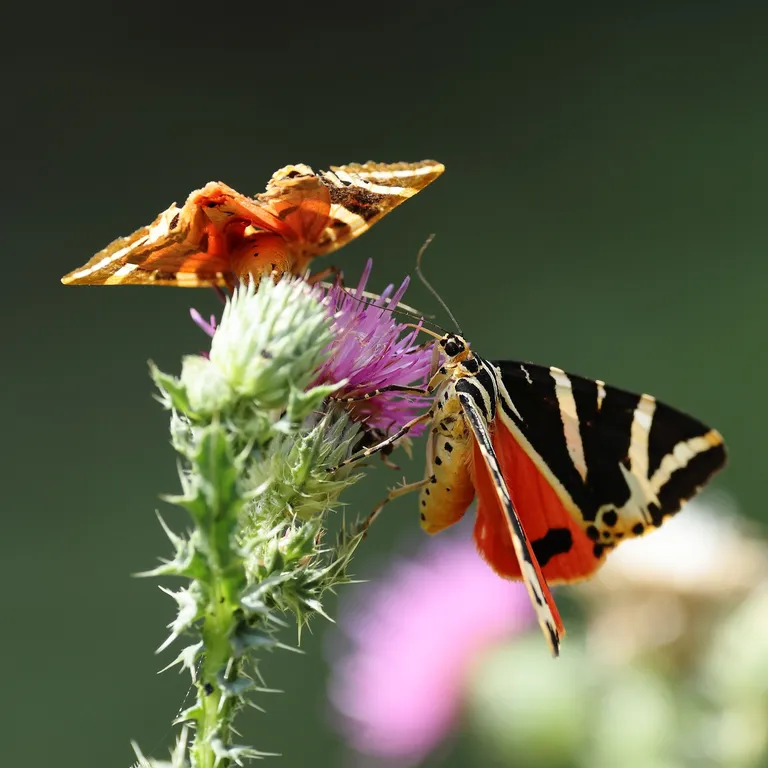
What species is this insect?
Euplagia quadripunctaria
